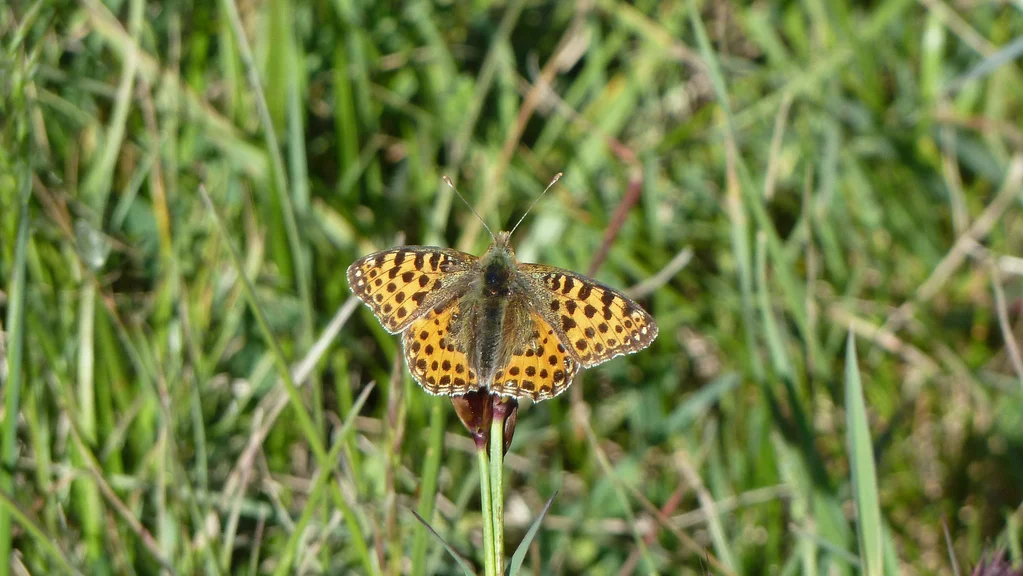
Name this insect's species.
Issoria lathonia
